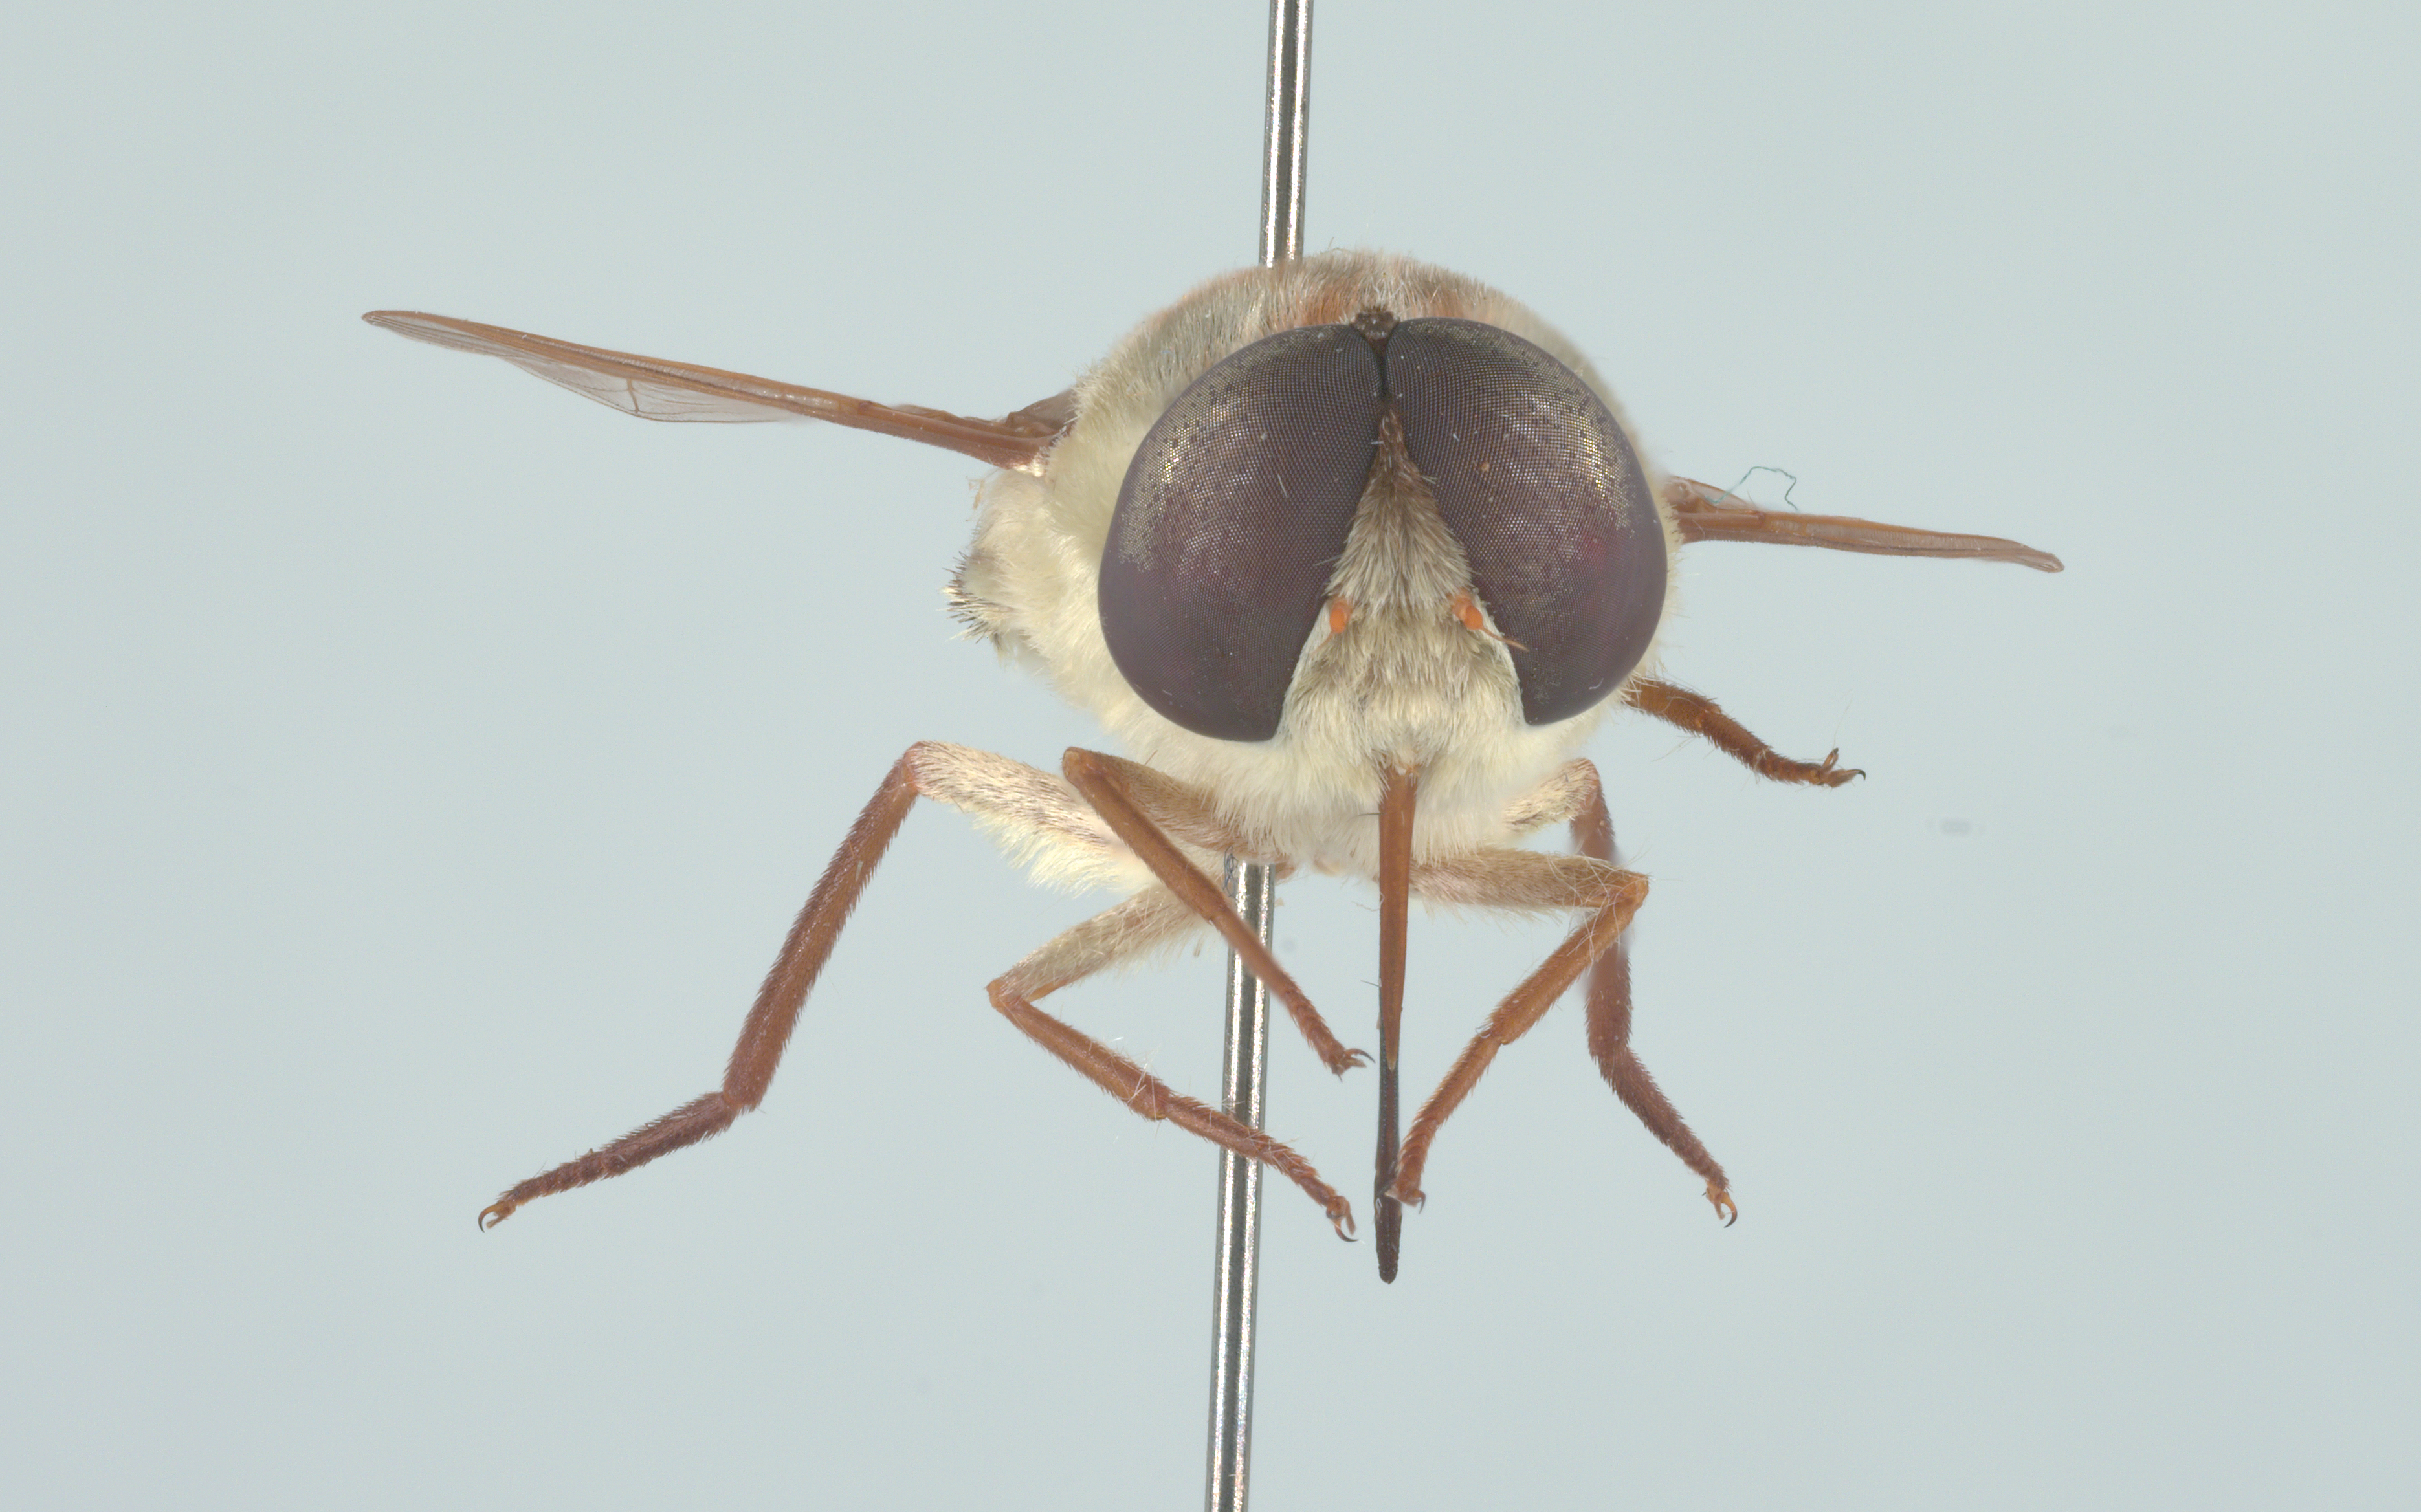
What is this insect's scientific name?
Neorhynchocephalus volaticus
